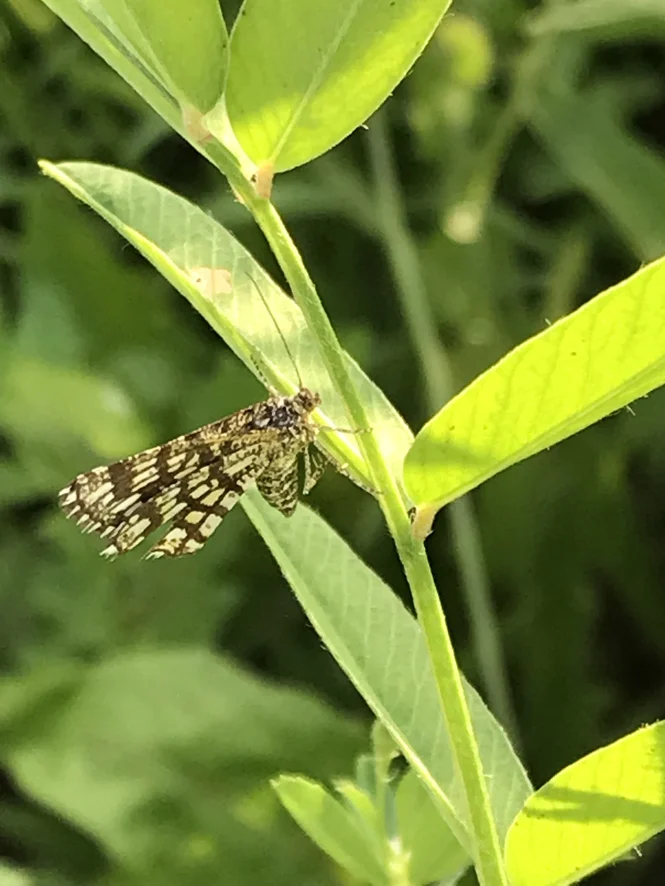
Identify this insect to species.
Chiasmia clathrata
